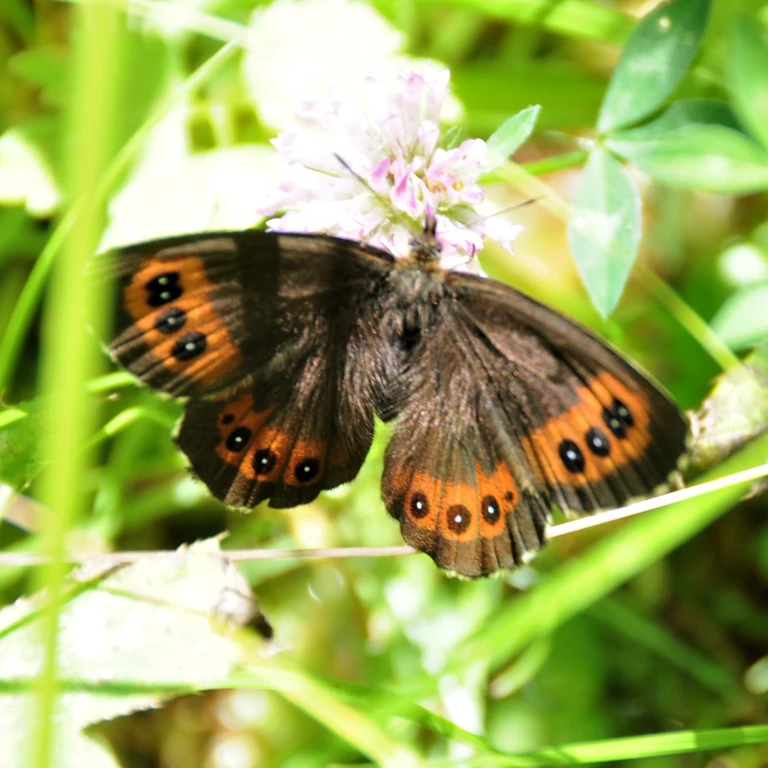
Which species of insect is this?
Erebia ligea
